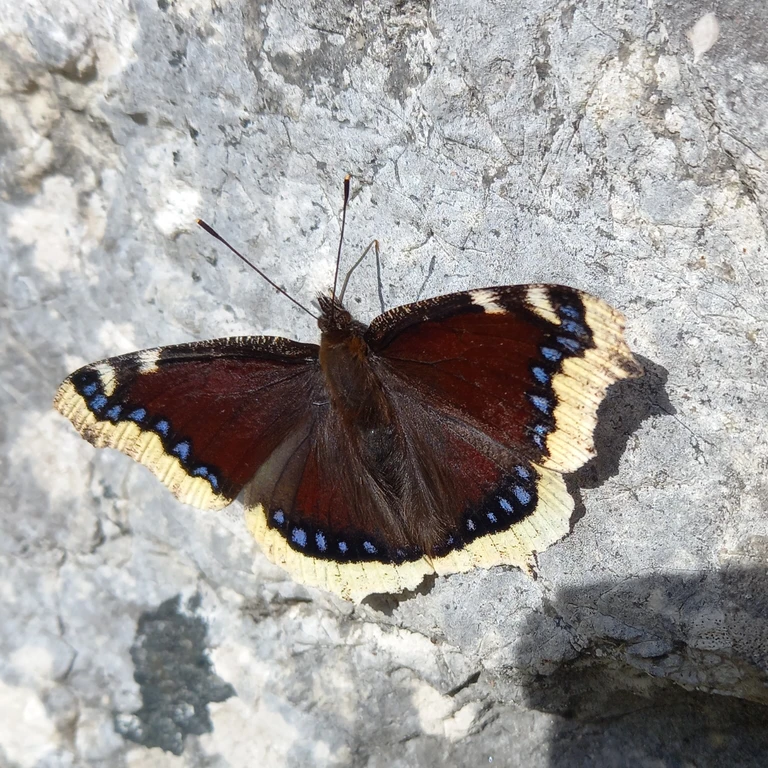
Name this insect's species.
Nymphalis antiopa
